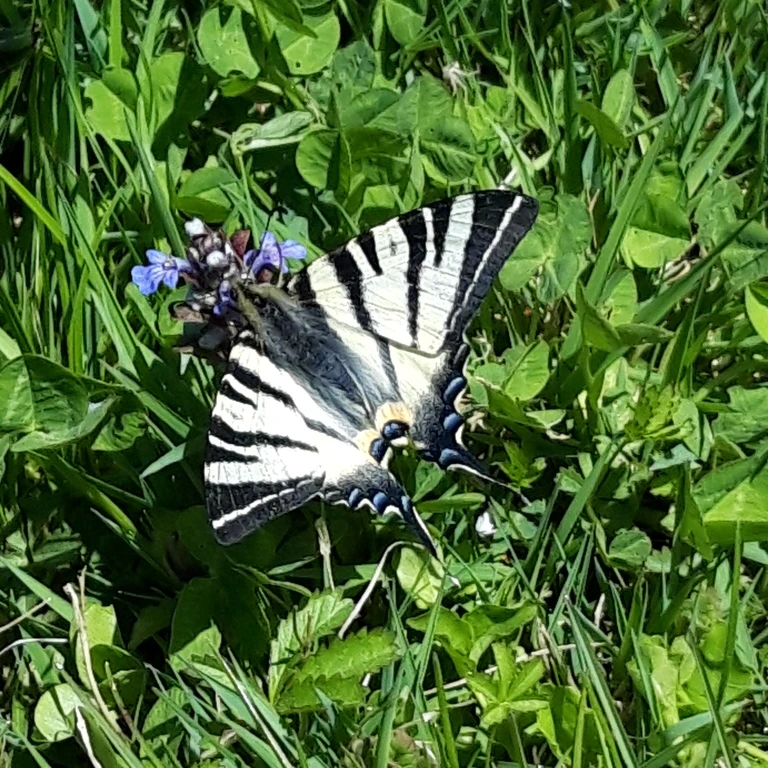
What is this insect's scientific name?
Iphiclides podalirius
